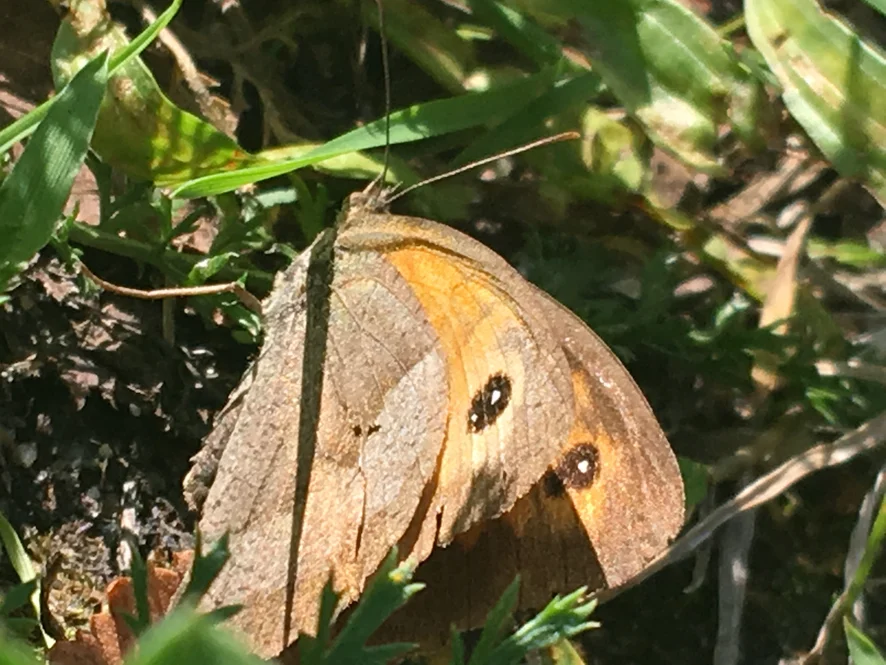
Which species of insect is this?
Maniola jurtina
